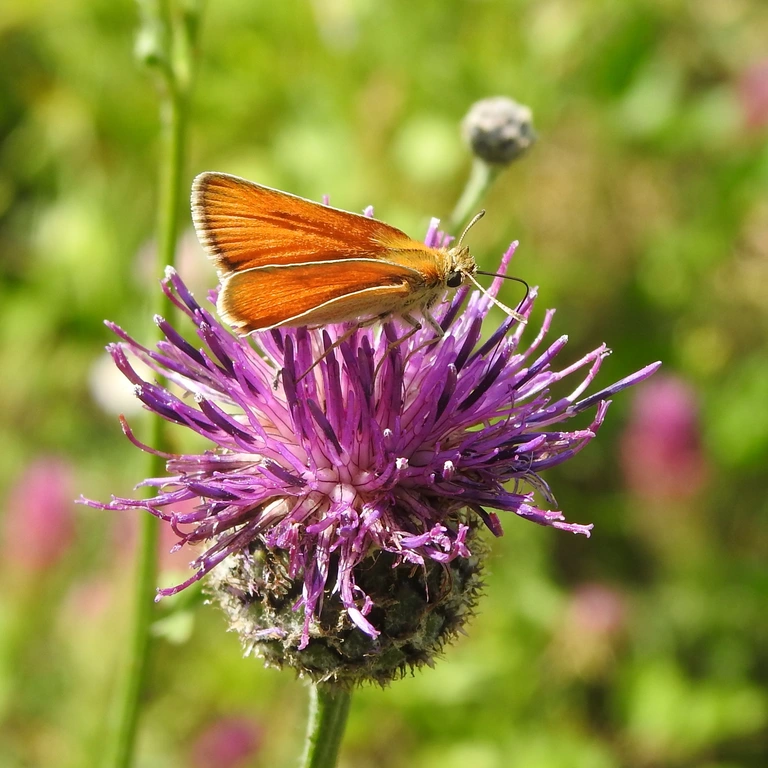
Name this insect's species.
Thymelicus sylvestris
